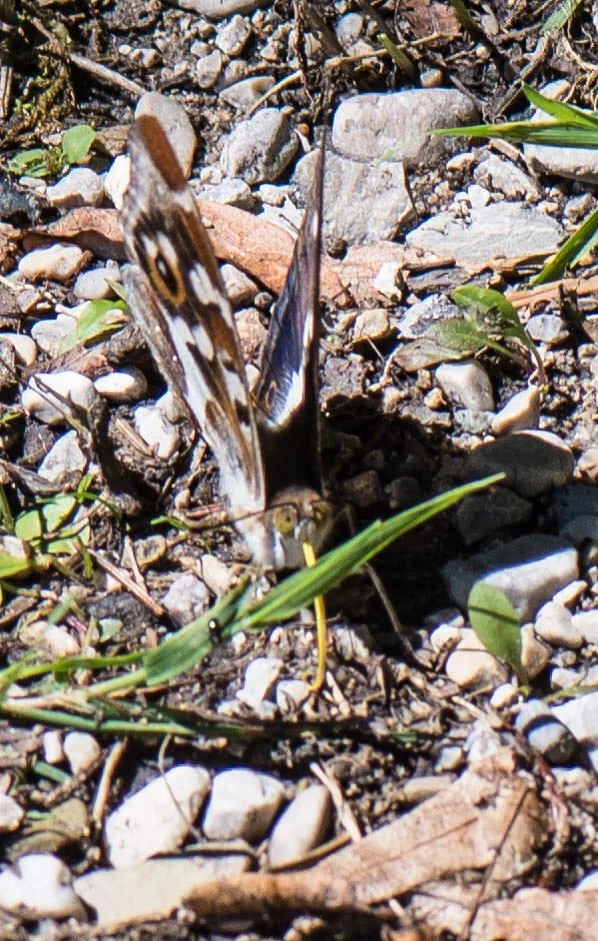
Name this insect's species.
Apatura iris
